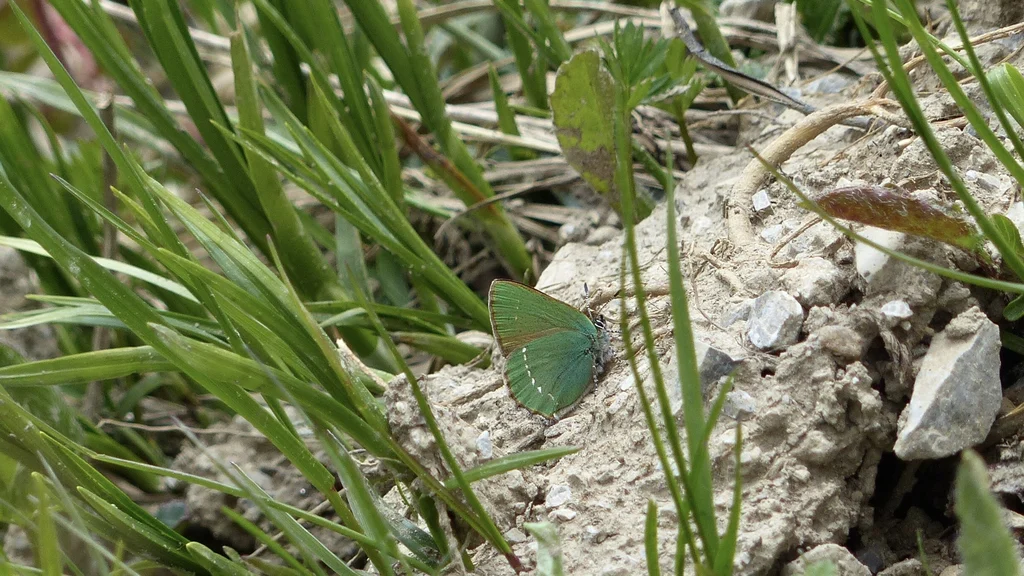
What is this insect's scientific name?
Callophrys rubi
